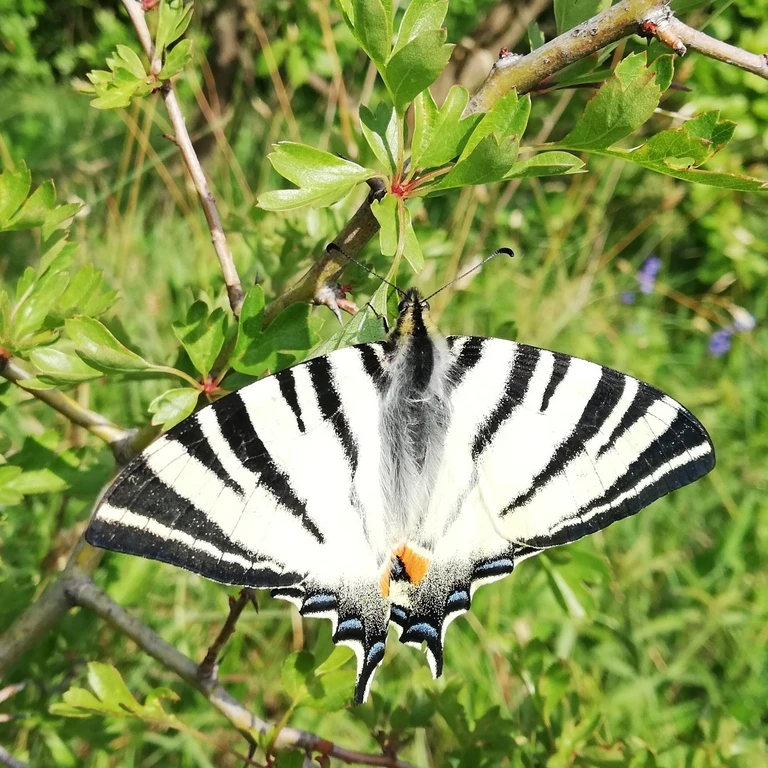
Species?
Iphiclides podalirius
